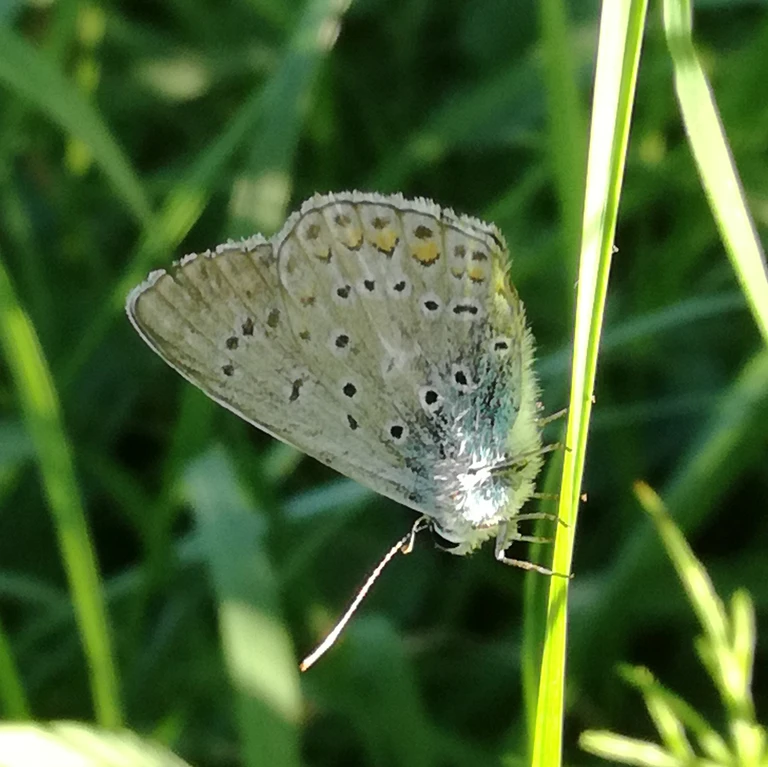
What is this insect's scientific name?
Polyommatus icarus
